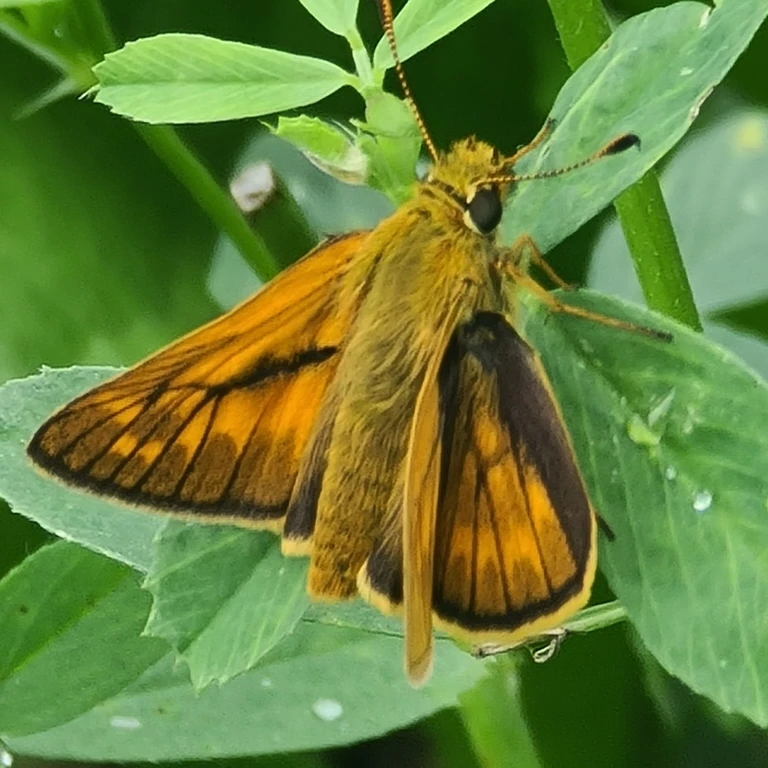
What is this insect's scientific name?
Ochlodes sylvanus (also Ochlodes venata)
